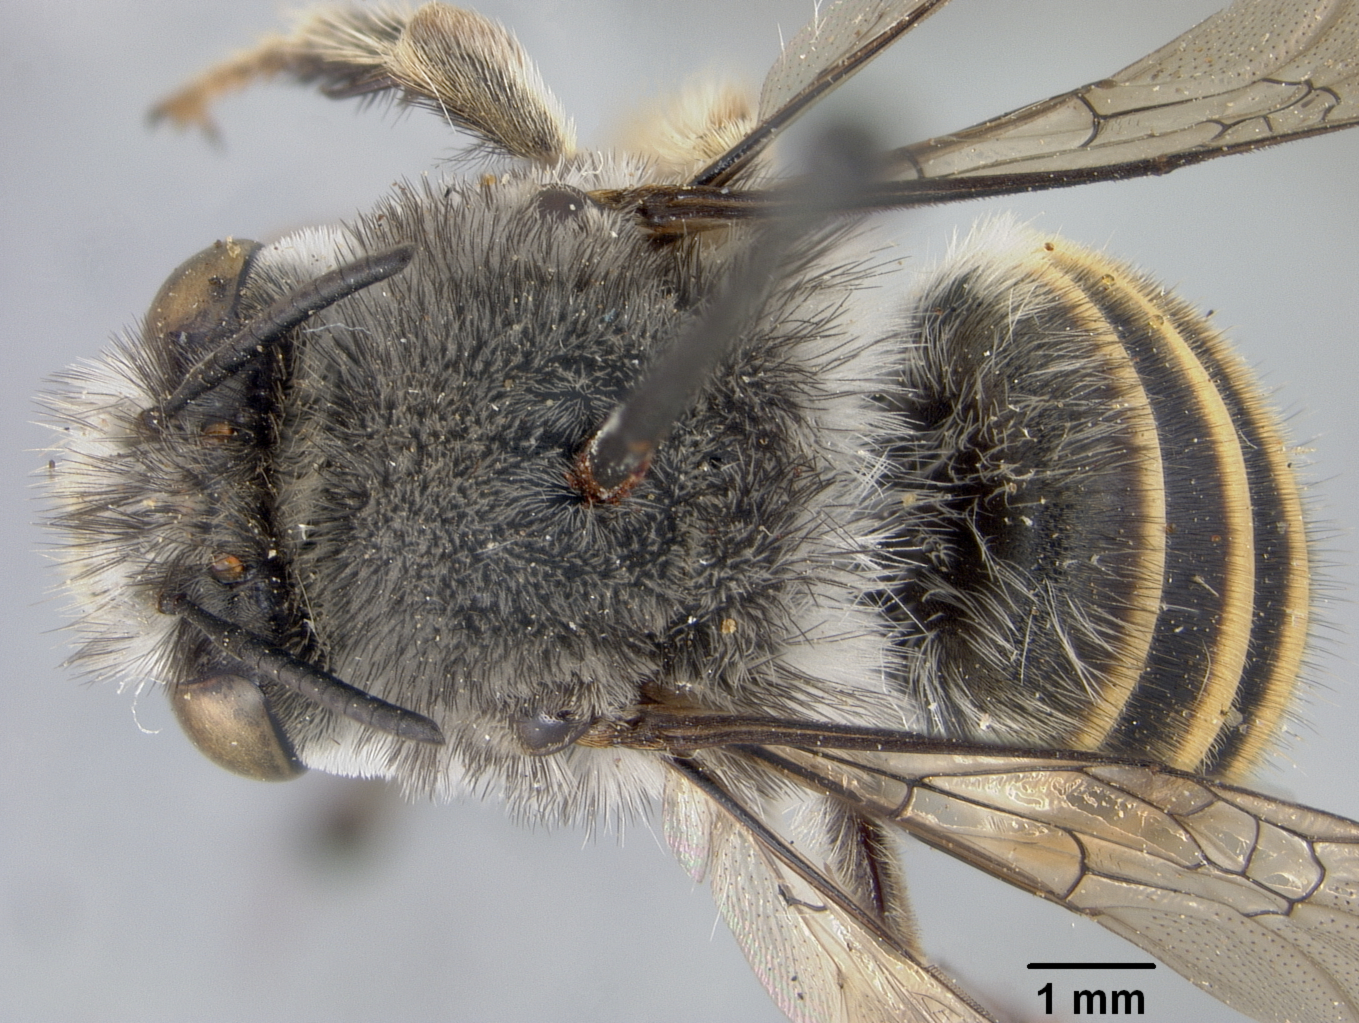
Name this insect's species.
Anthophora popenoei
